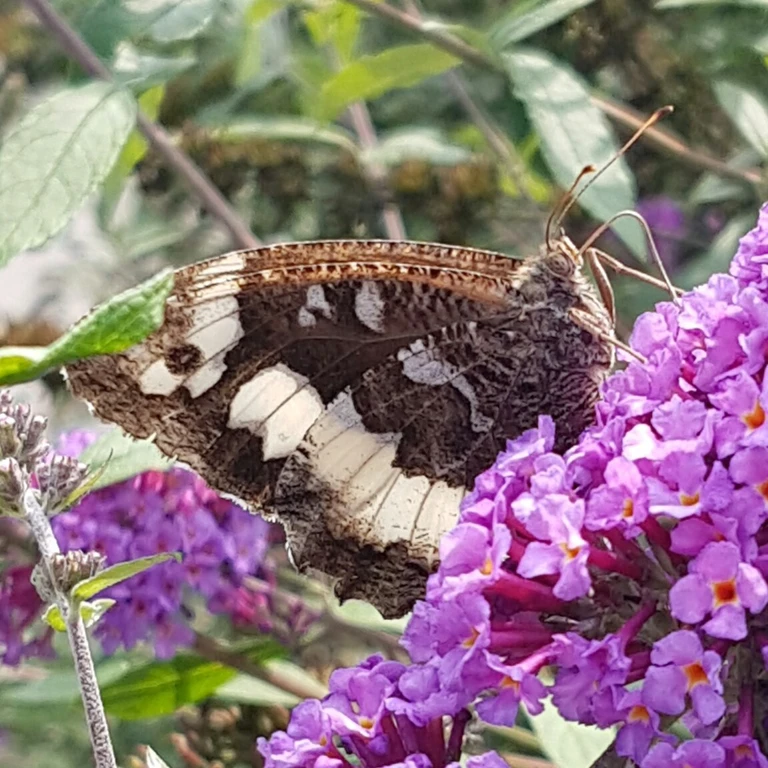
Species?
Brintesia circe
